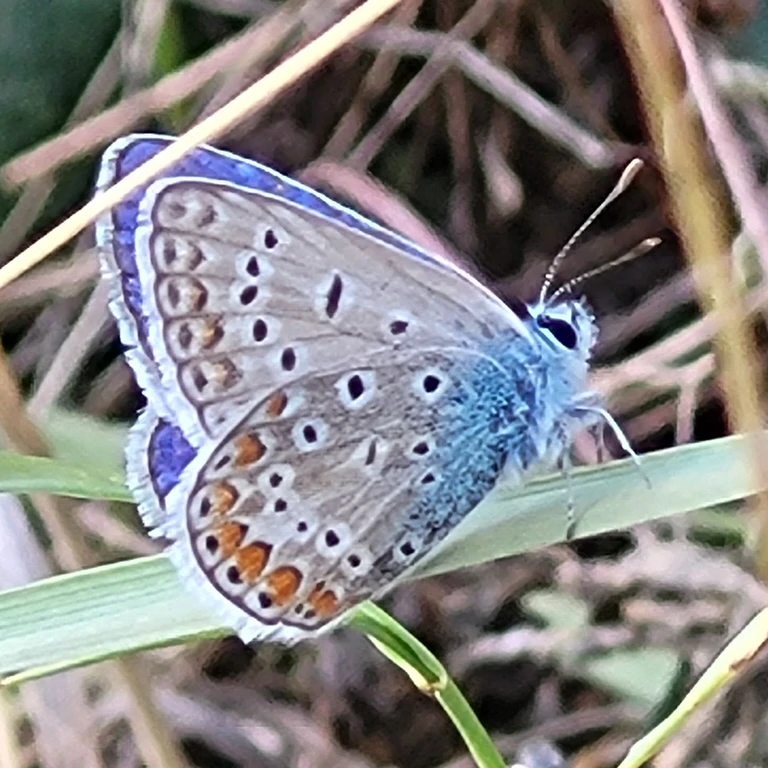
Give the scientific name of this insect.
Polyommatus icarus
